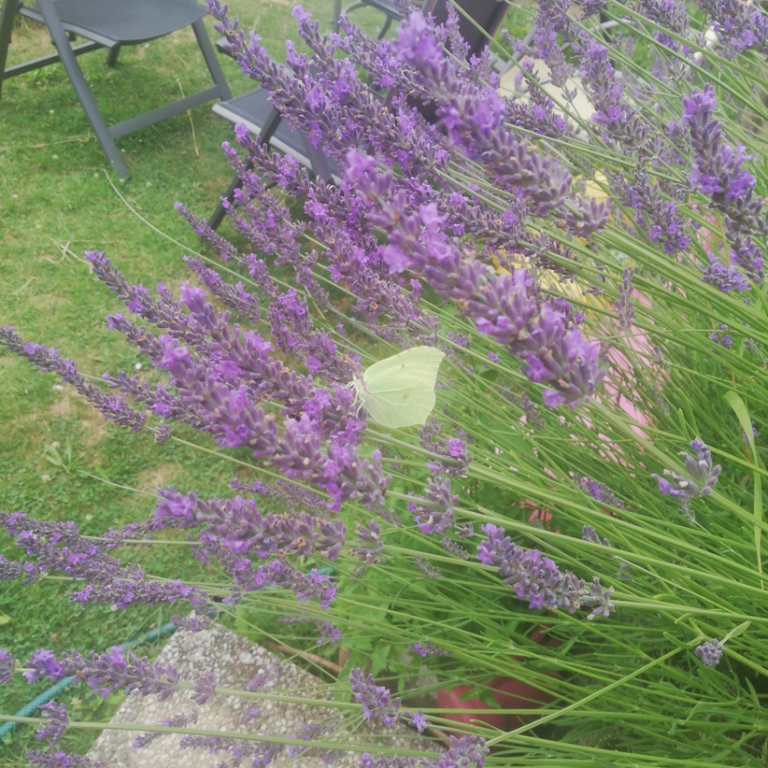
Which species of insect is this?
Gonepteryx rhamni
